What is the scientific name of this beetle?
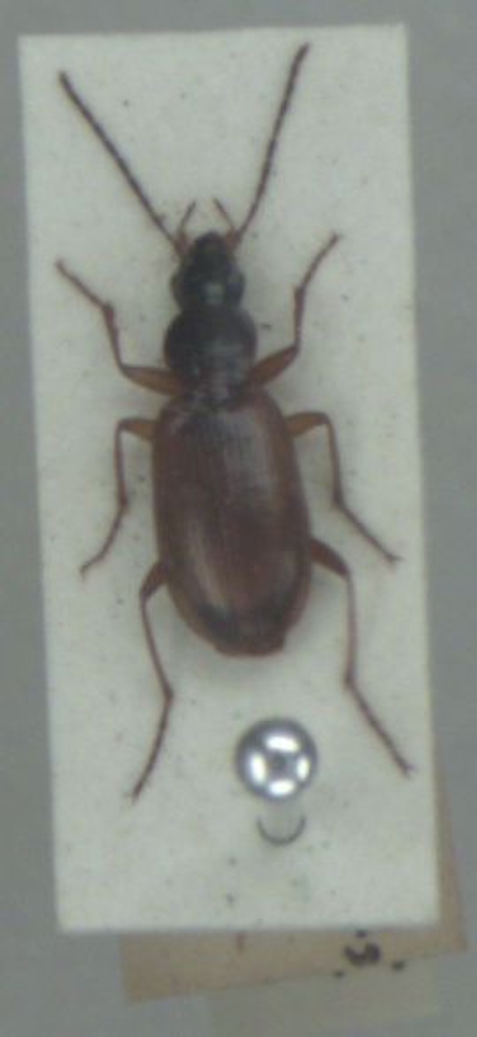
Agonum thoreyi
